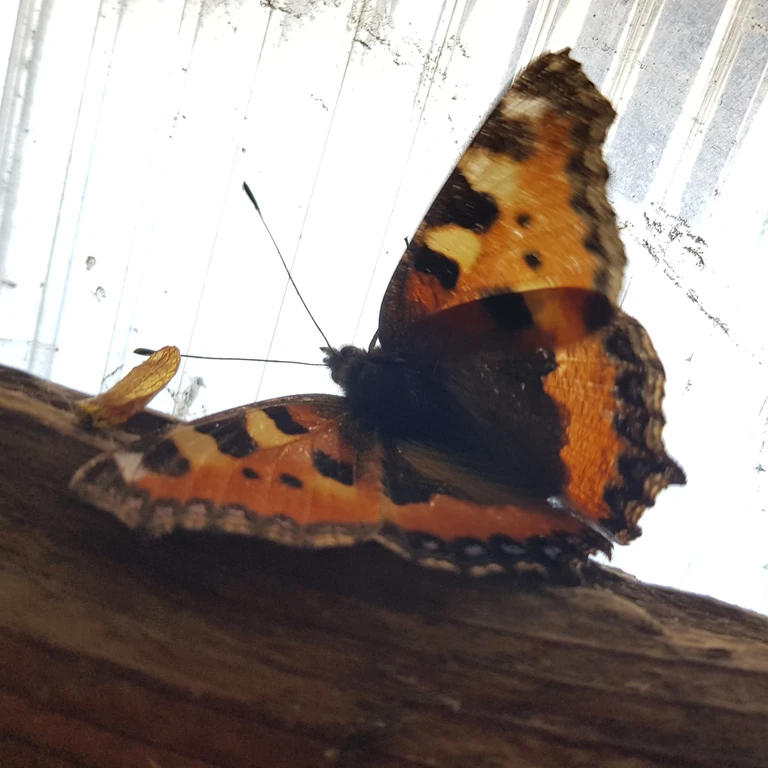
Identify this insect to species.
Aglais urticae
